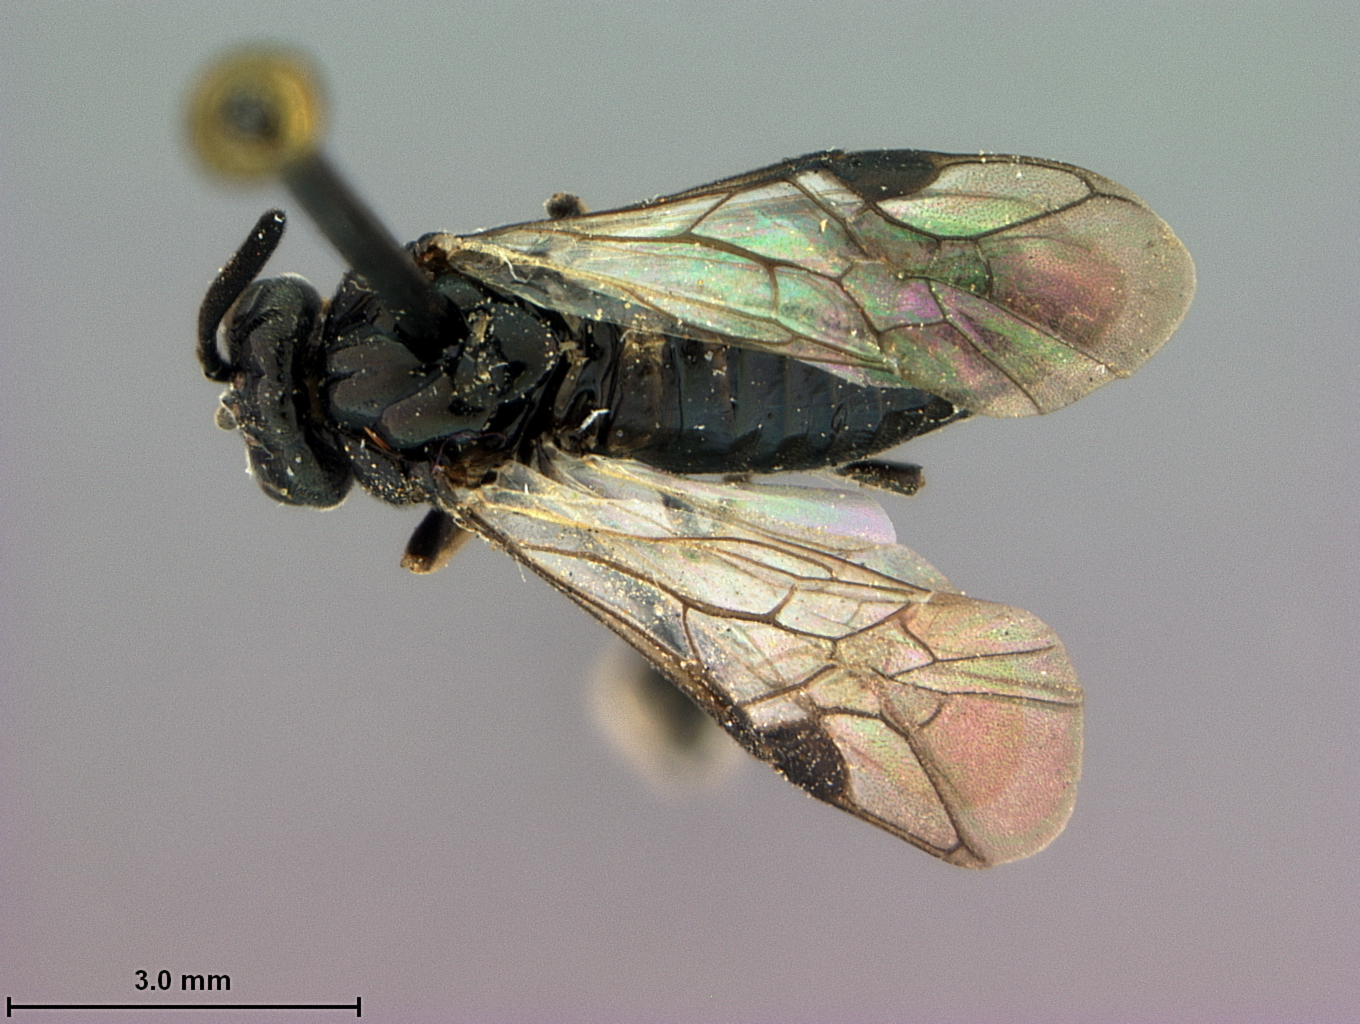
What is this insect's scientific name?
Zynzus menkei
